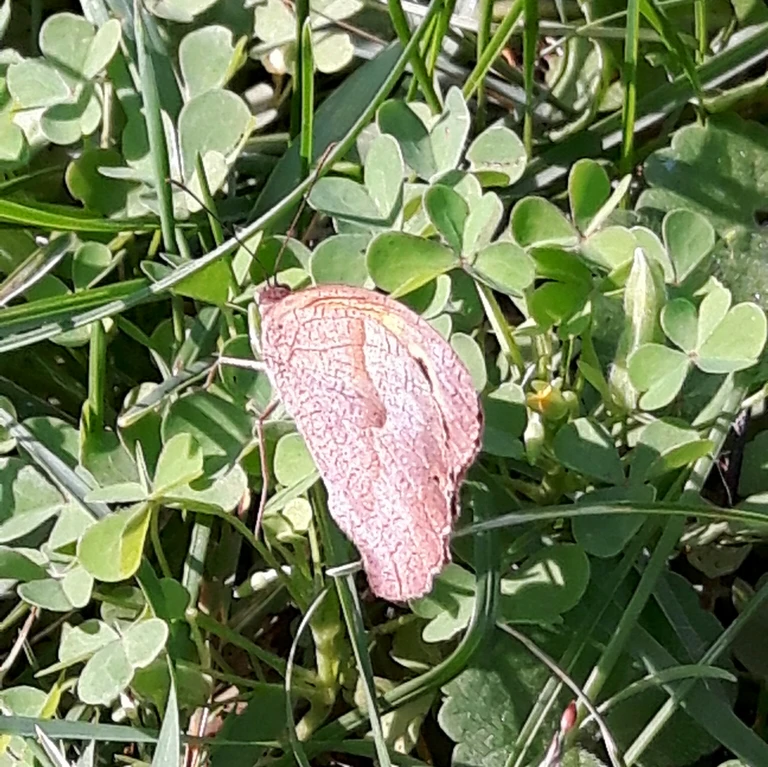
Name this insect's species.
Maniola jurtina
